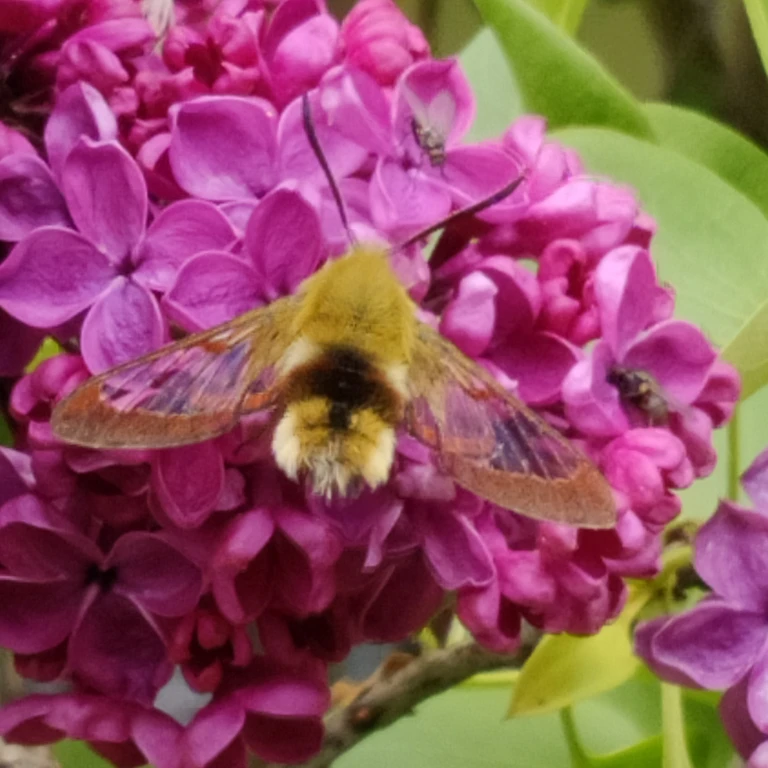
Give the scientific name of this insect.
Hemaris fuciformis
